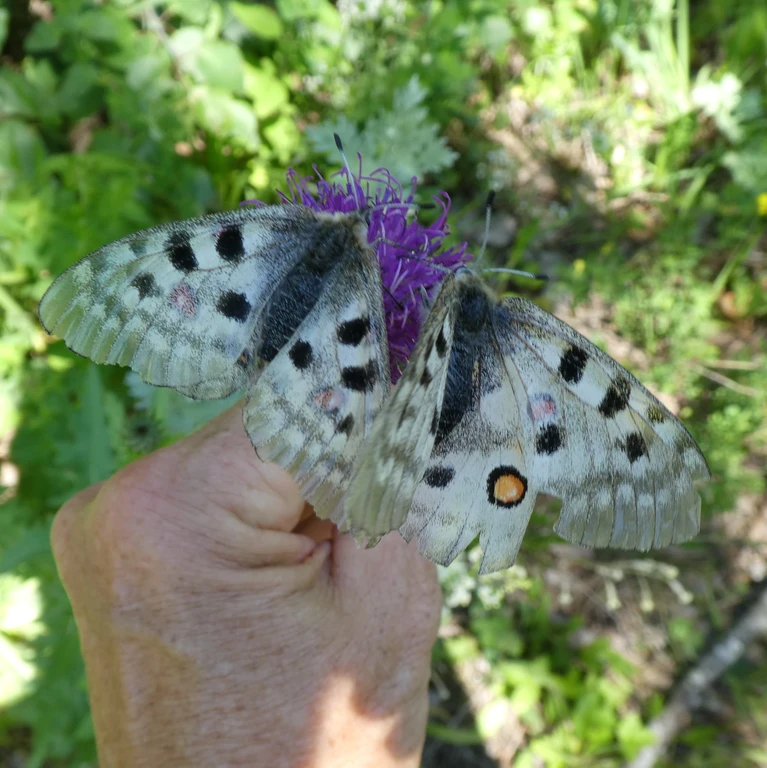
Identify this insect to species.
Parnassius apollo
